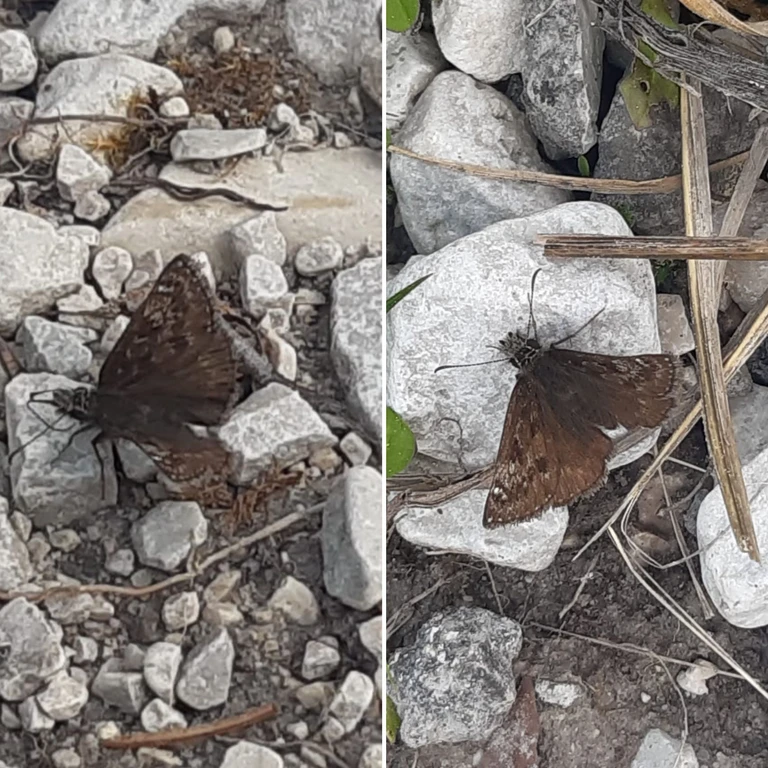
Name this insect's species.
Erynnis tages
